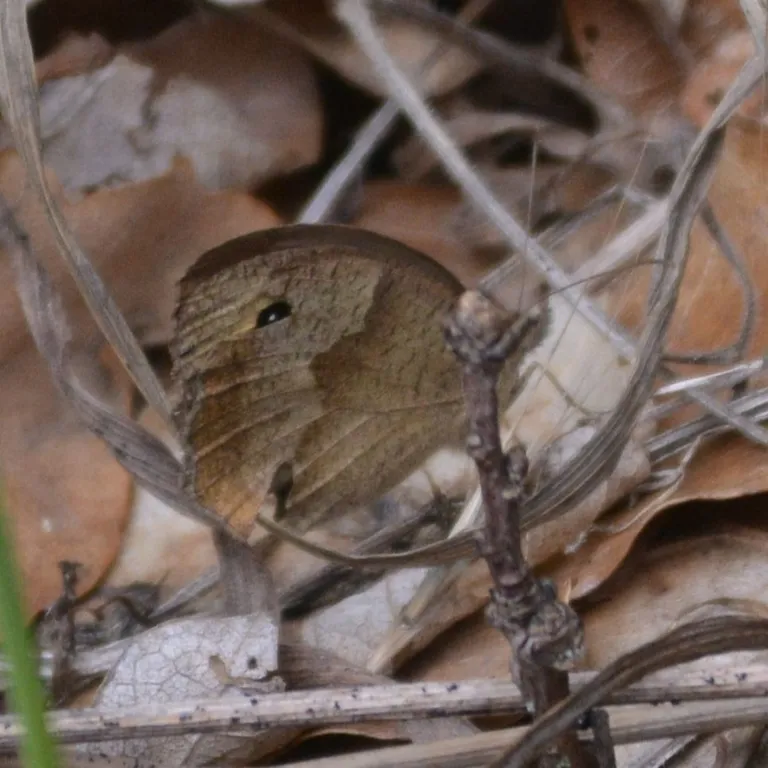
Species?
Maniola jurtina
